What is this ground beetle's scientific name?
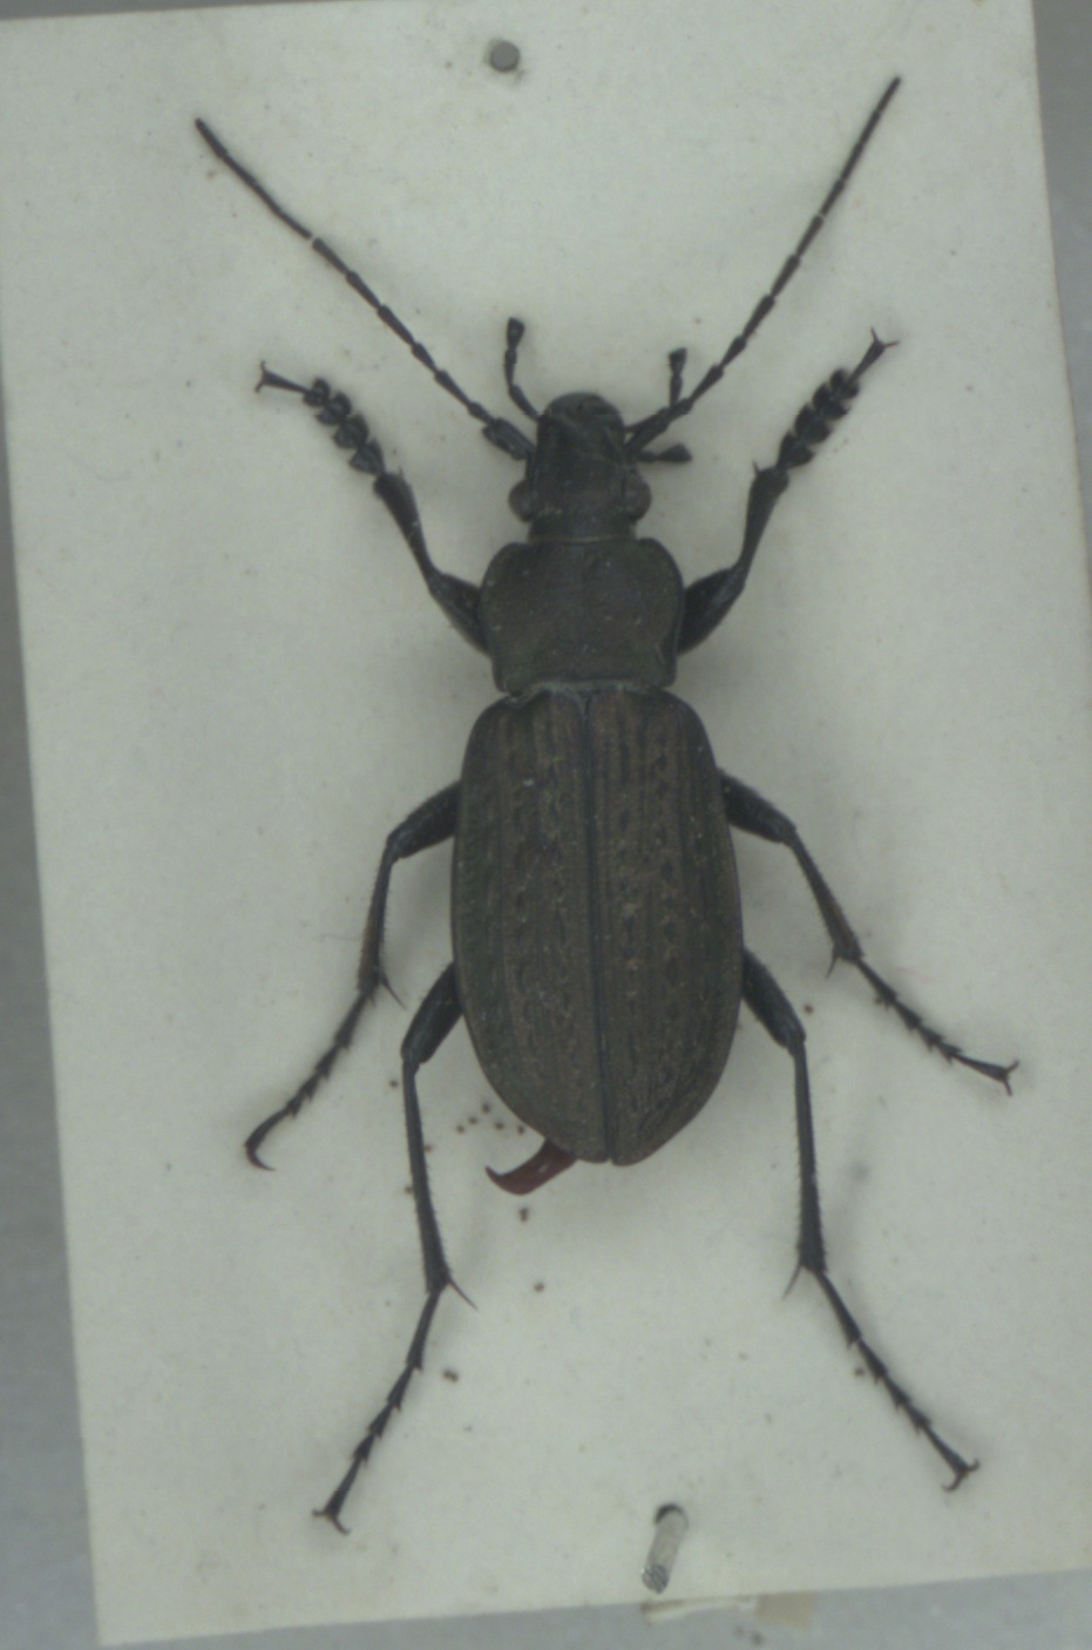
Carabus granulatus
